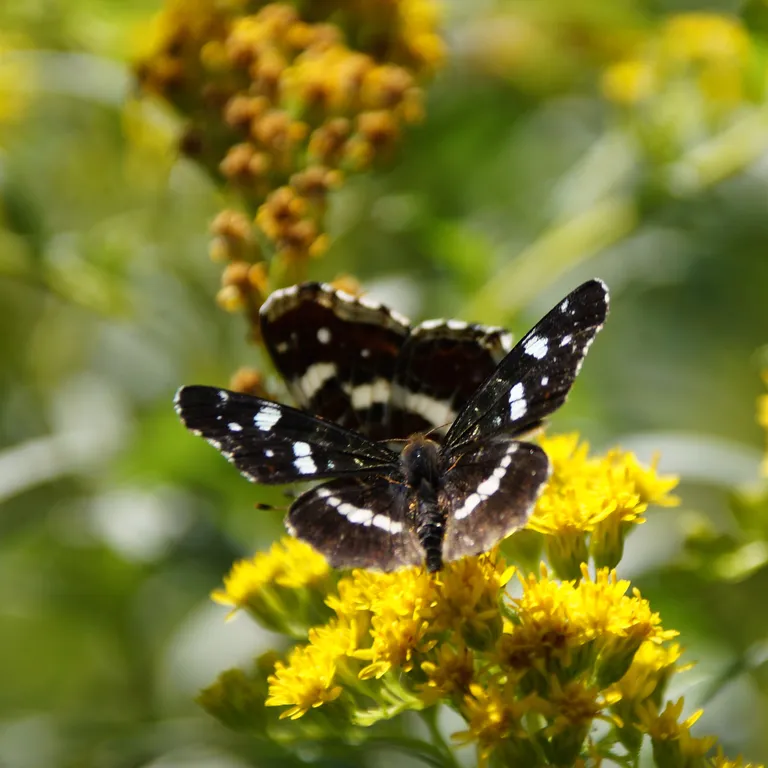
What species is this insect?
Araschnia levana
